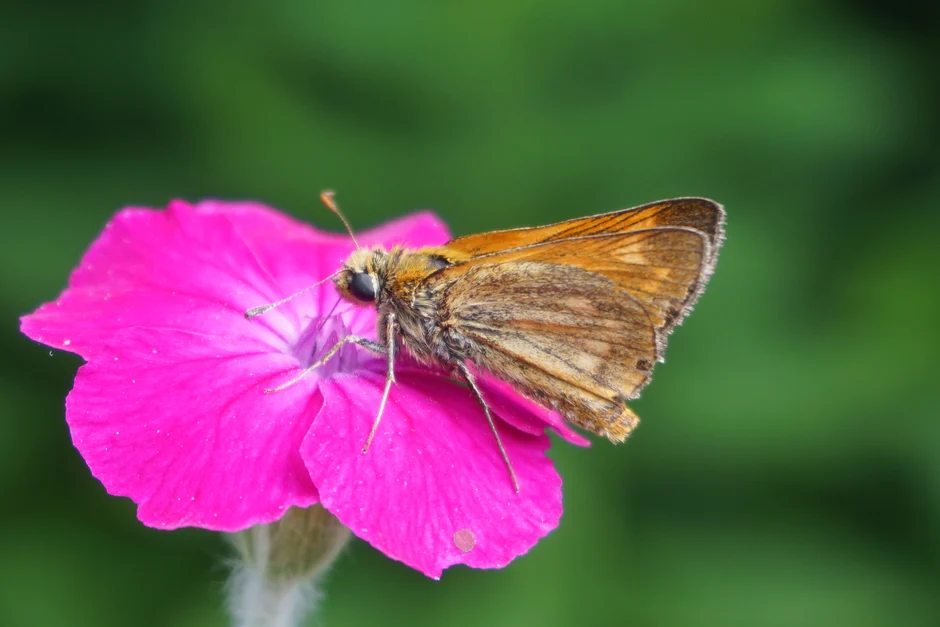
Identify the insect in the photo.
Ochlodes sylvanus (also Ochlodes venata)
